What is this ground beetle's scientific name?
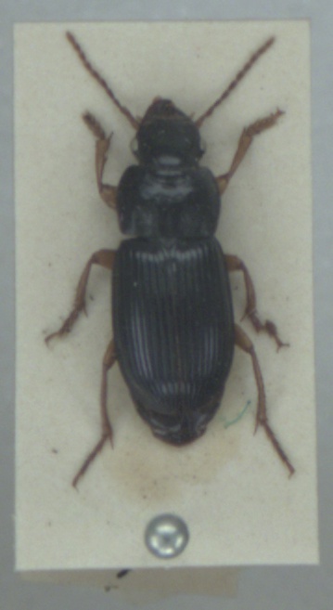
Harpalus laevipes
